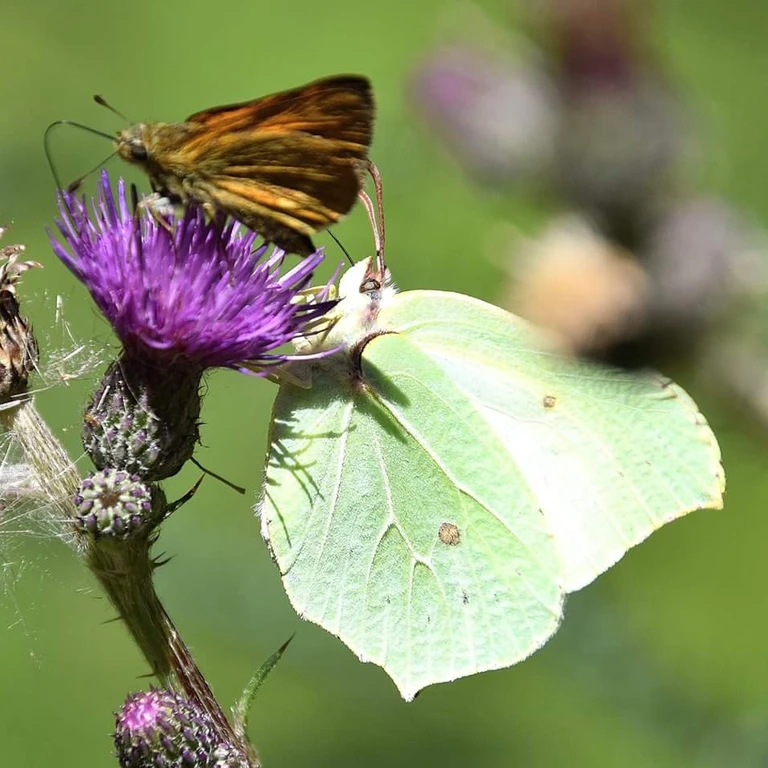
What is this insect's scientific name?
Gonepteryx rhamni
